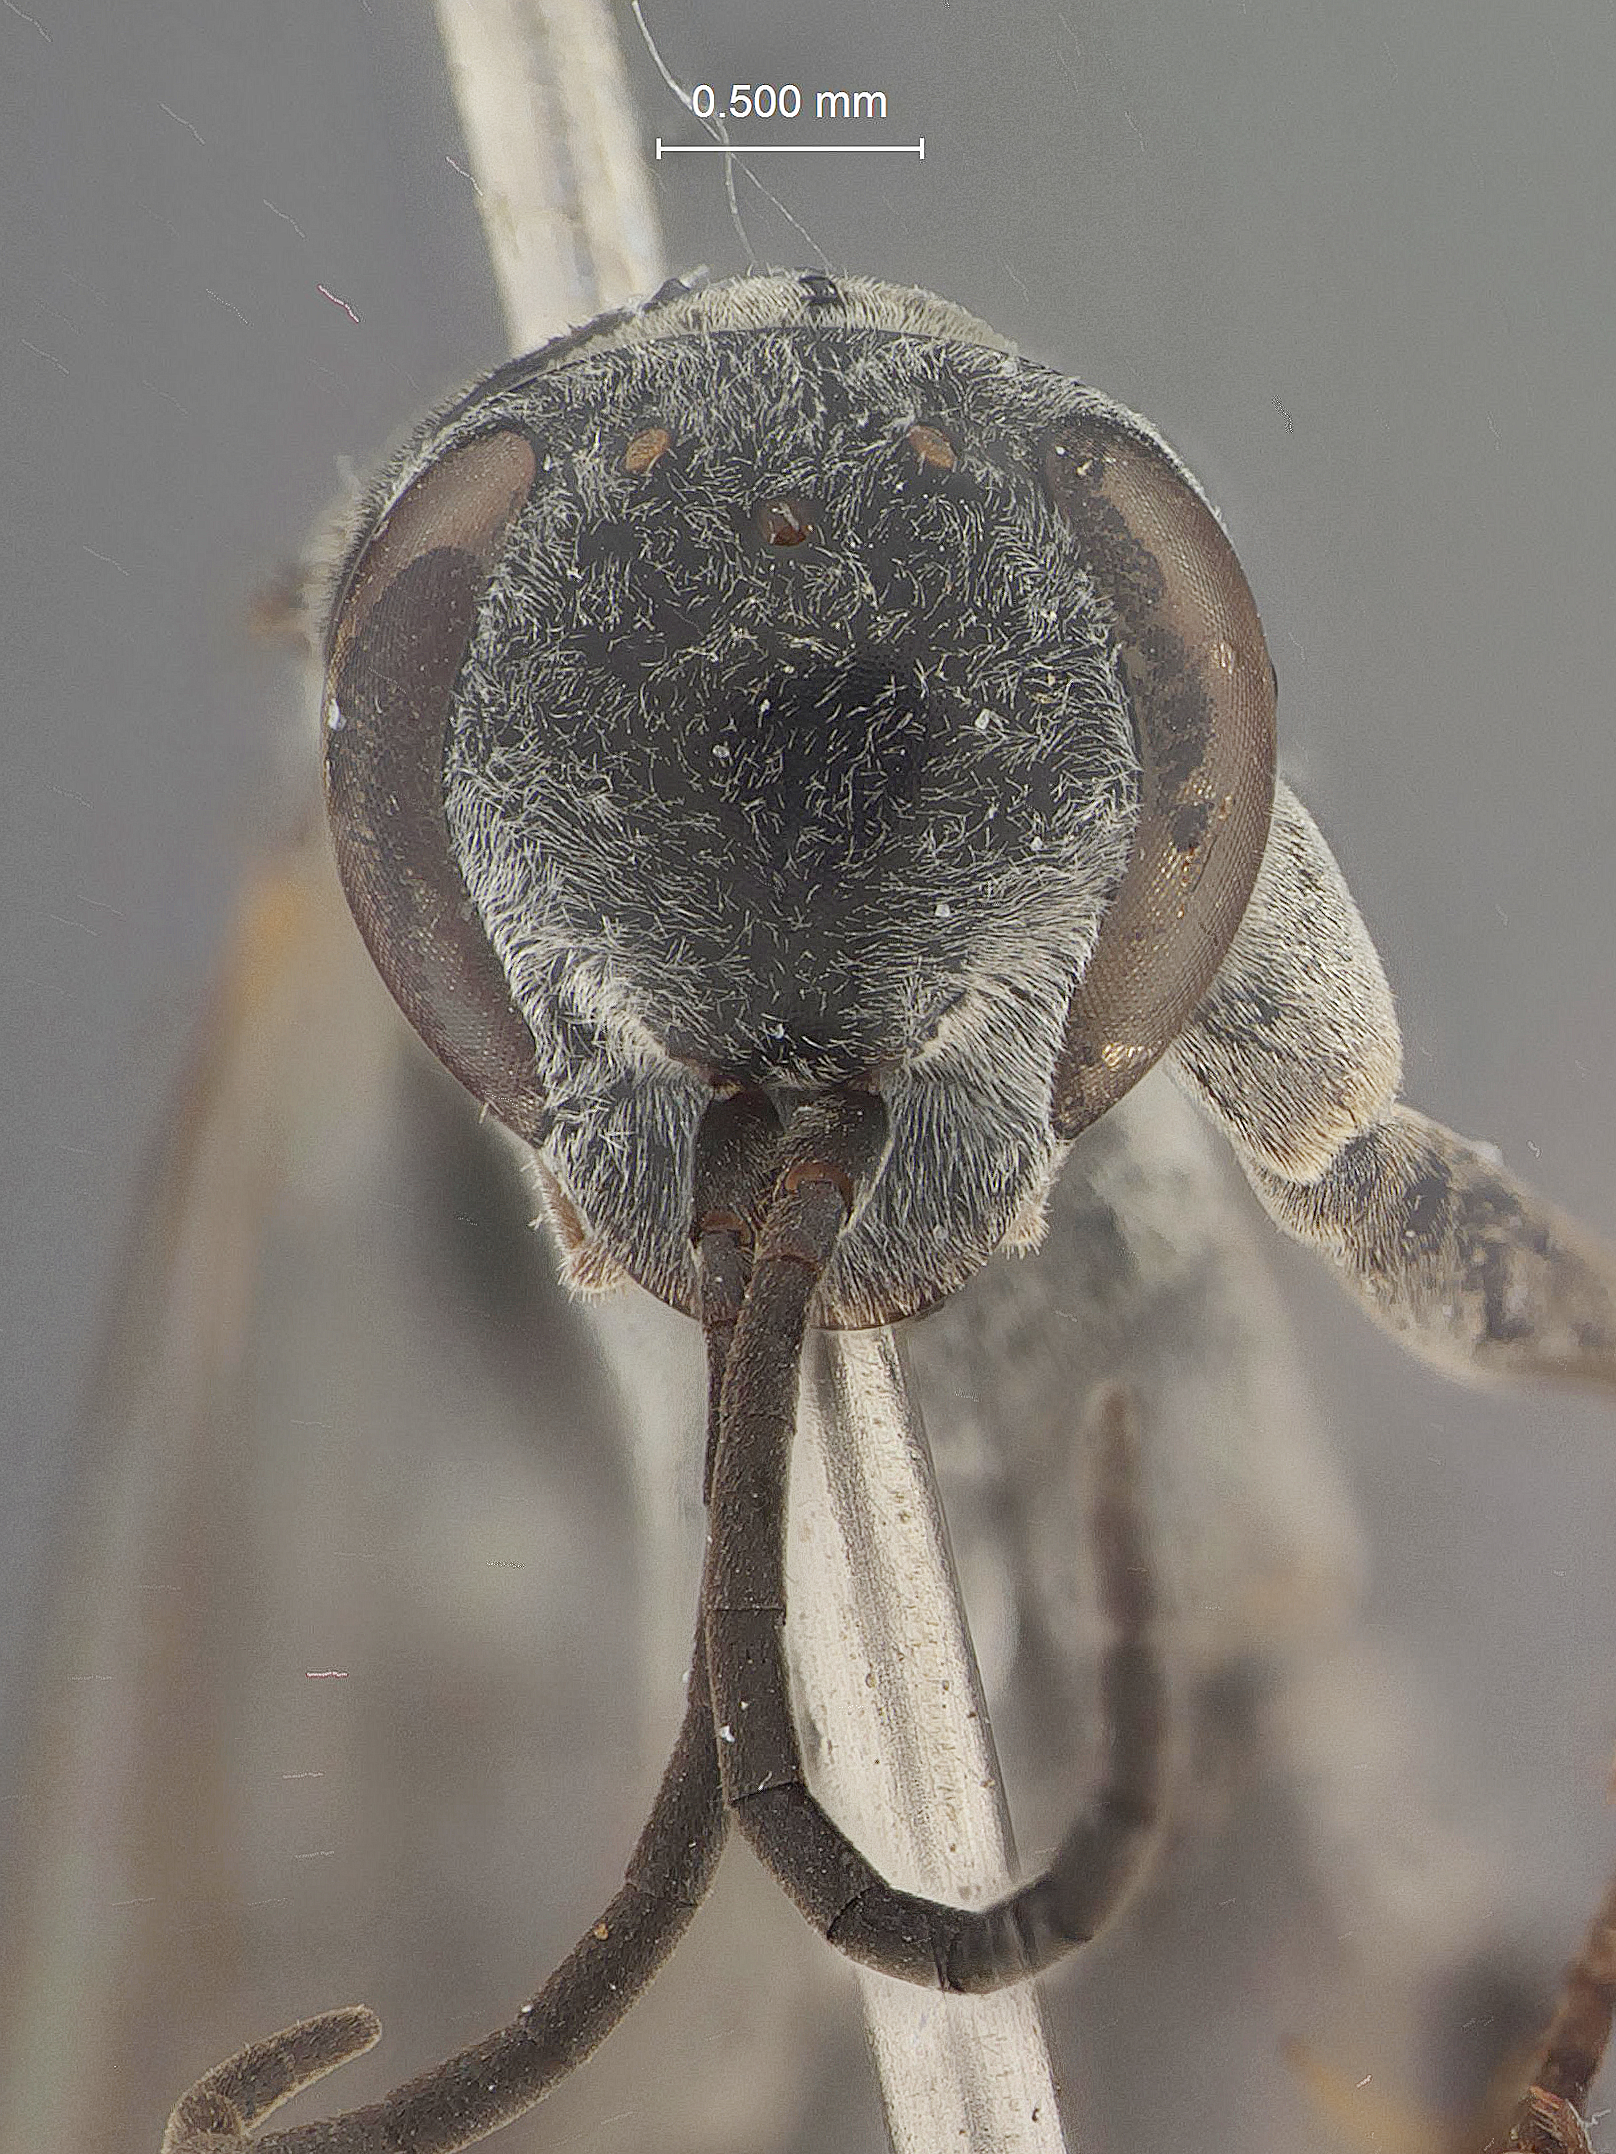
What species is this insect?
Homonotus taiwanus
